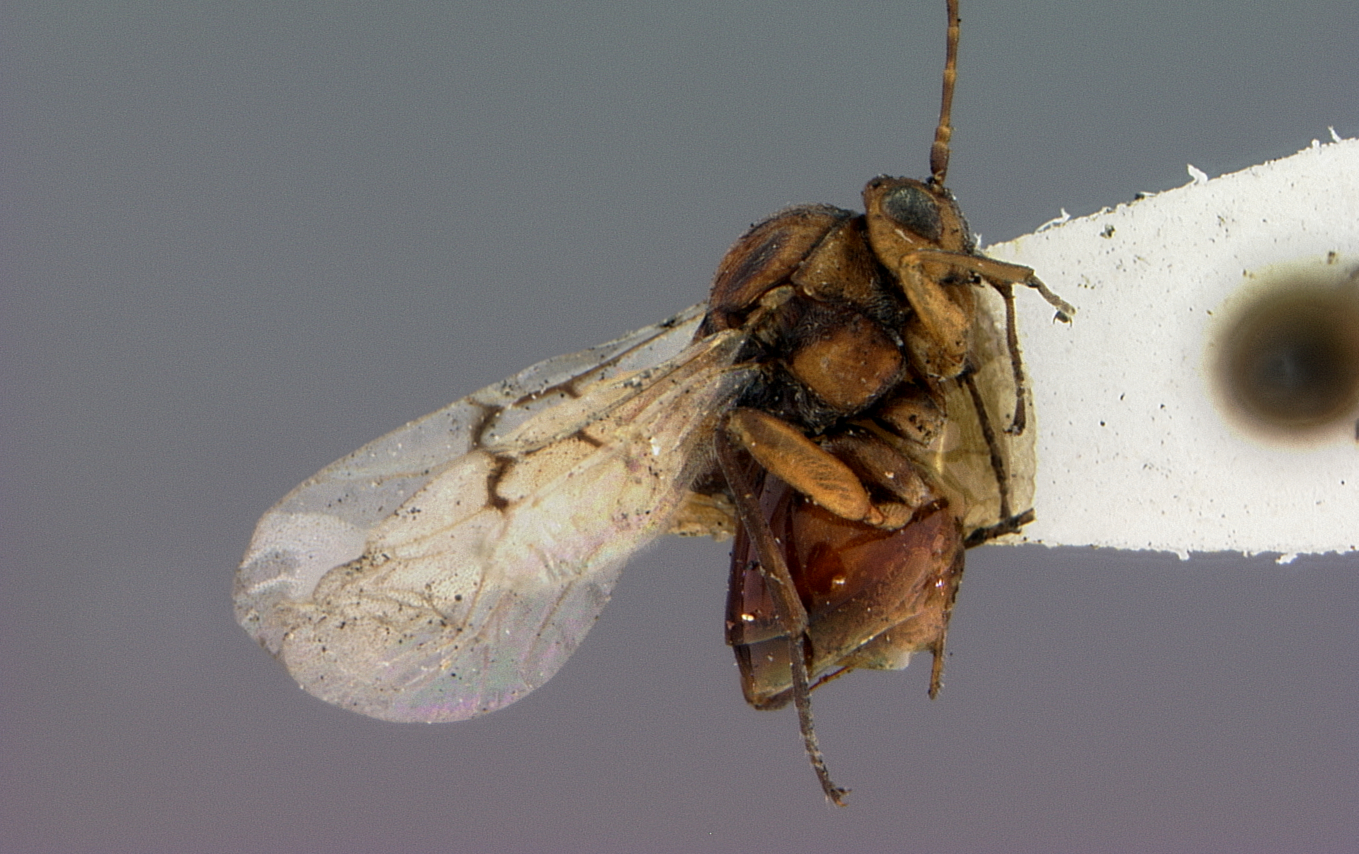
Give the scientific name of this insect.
Callirhytis banalosa
